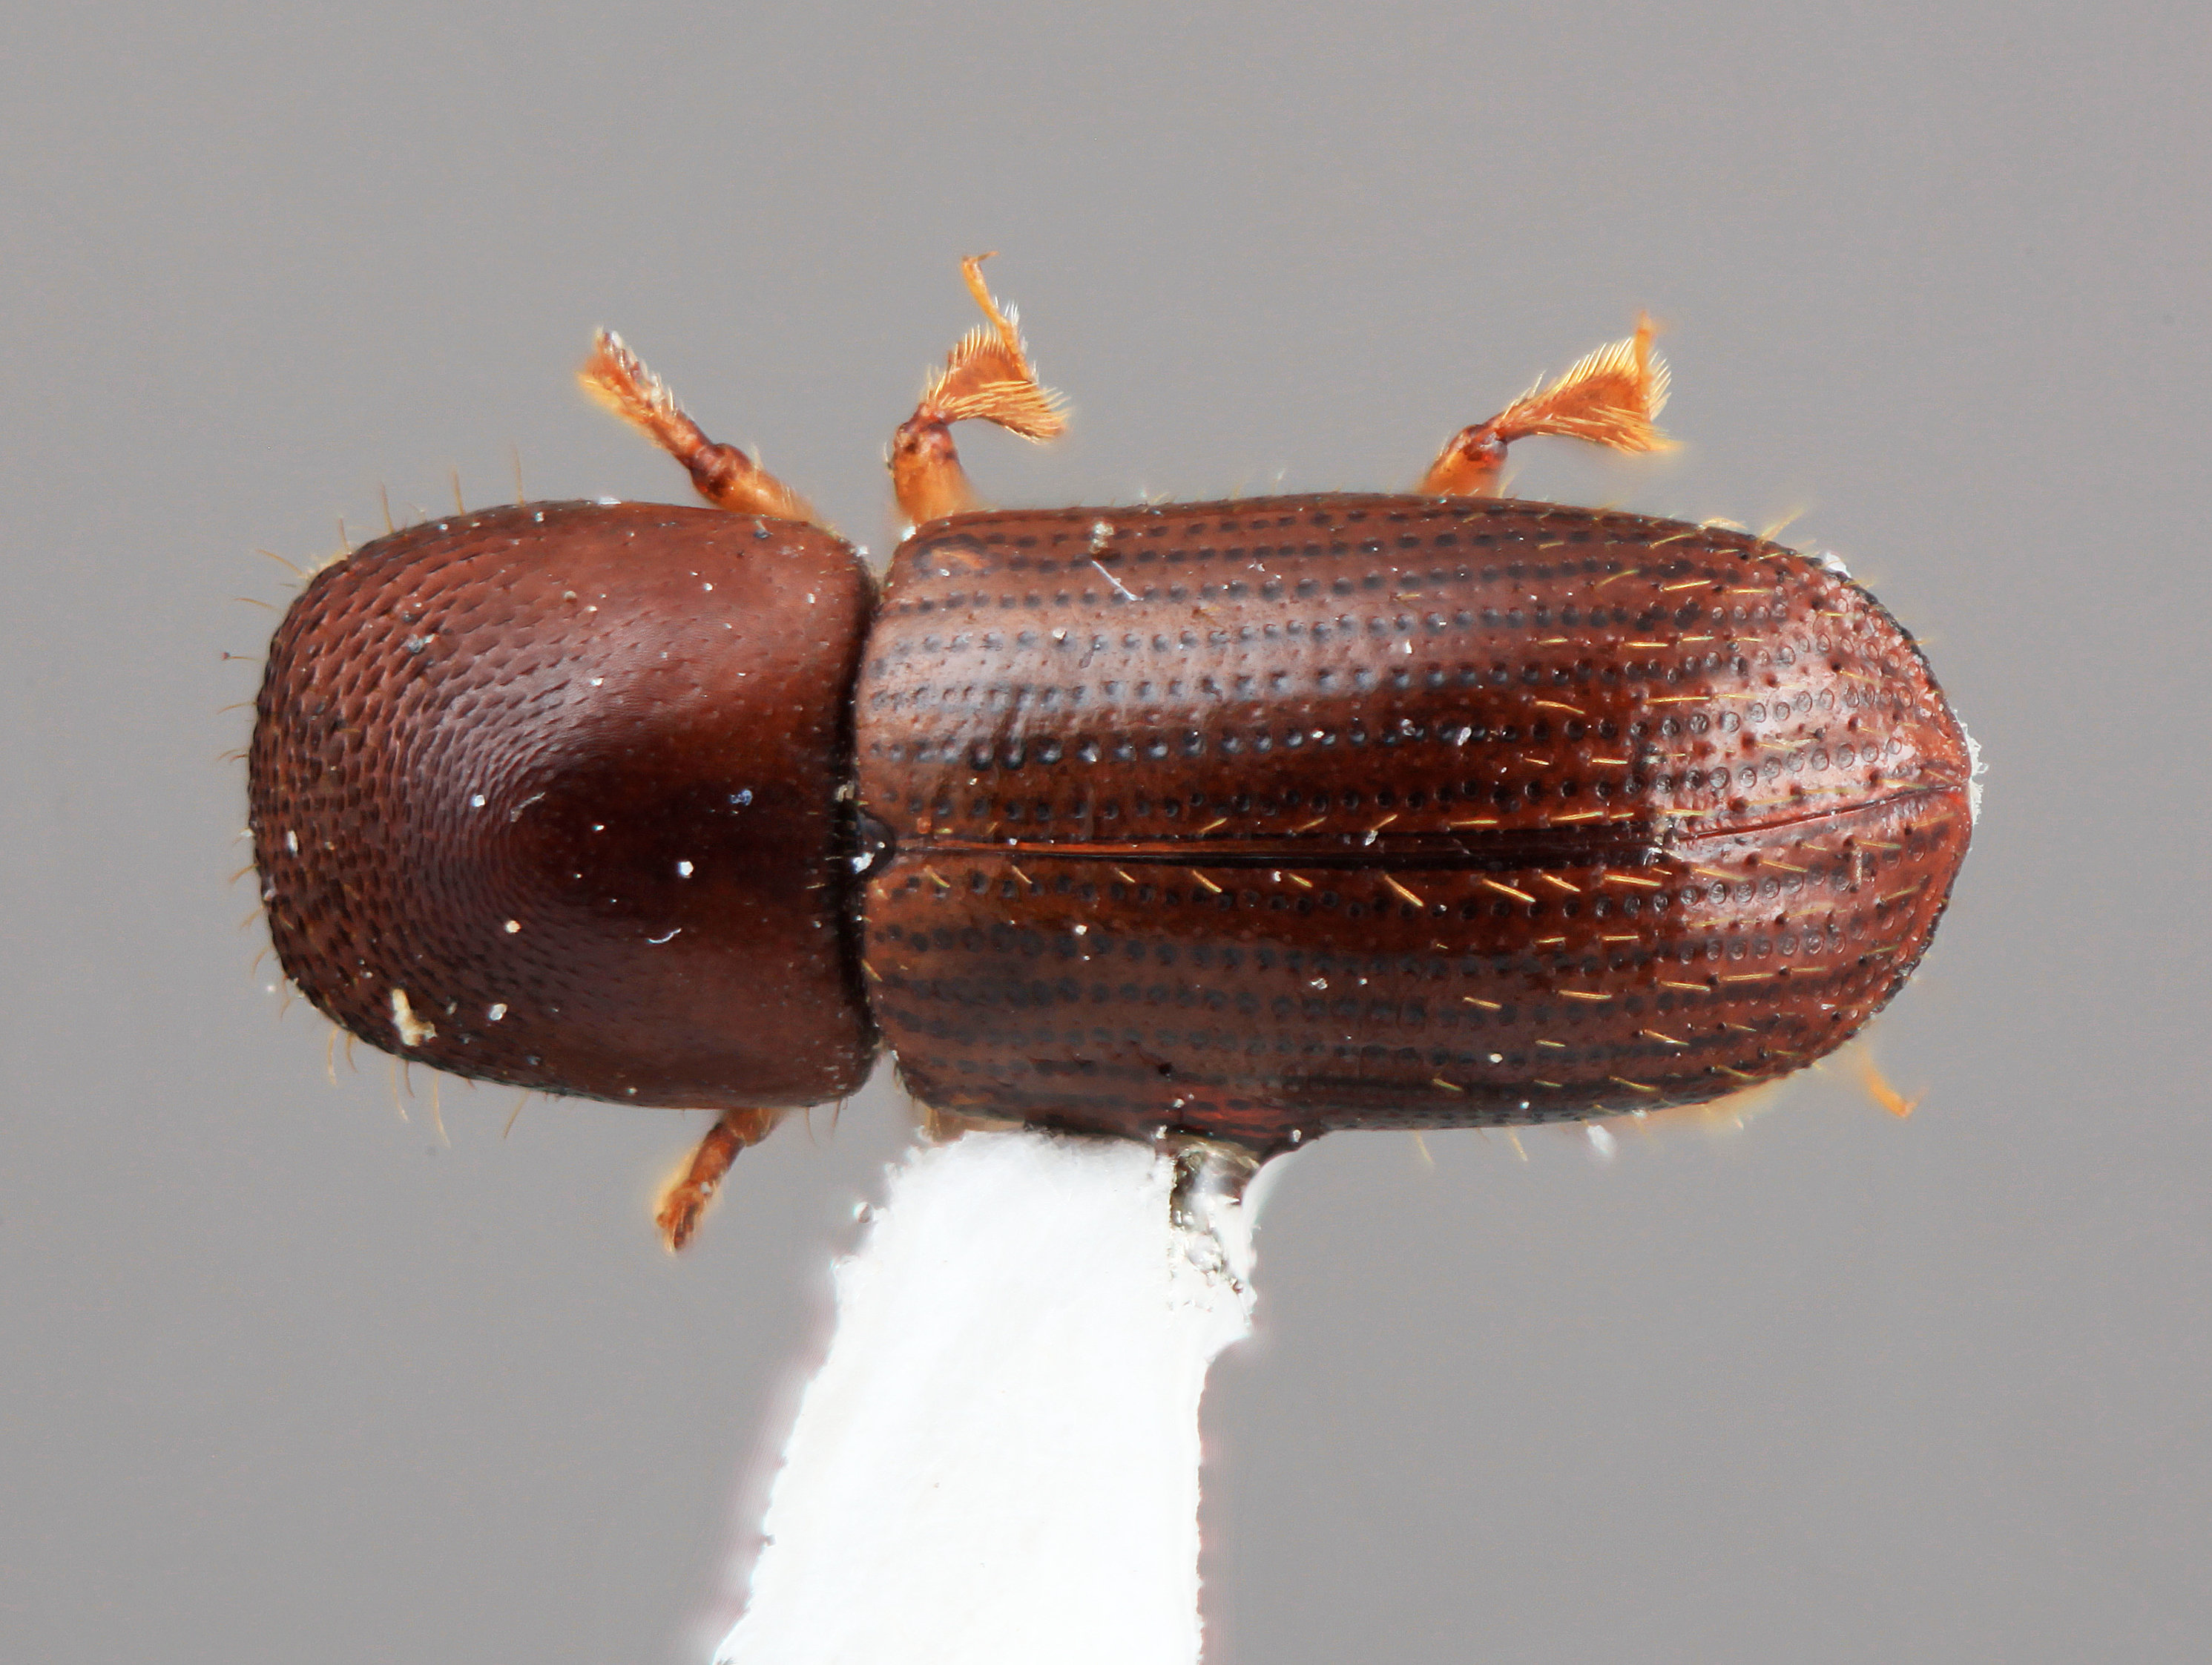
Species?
Xyleborus araguensis
